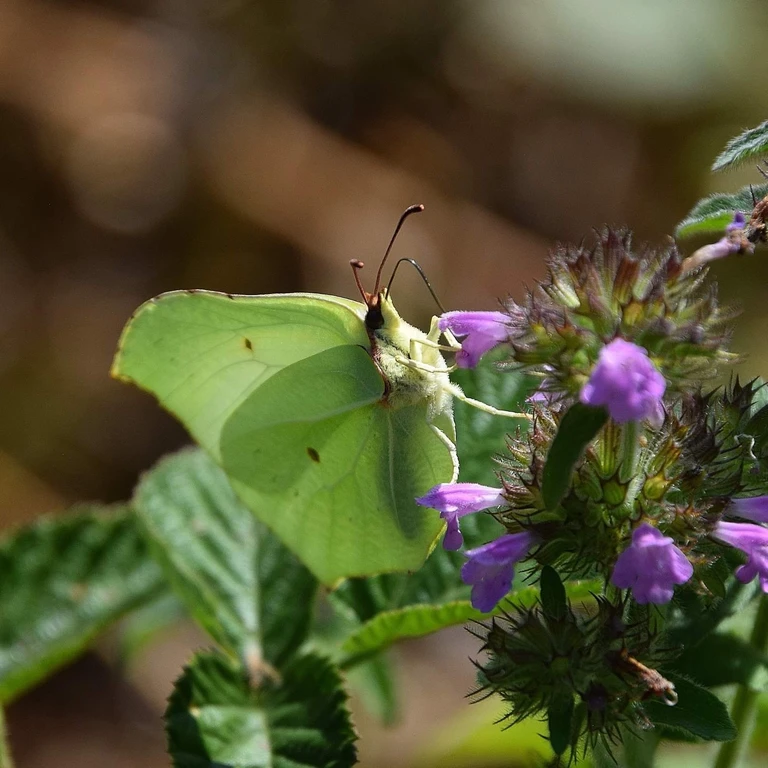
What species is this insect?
Gonepteryx rhamni
